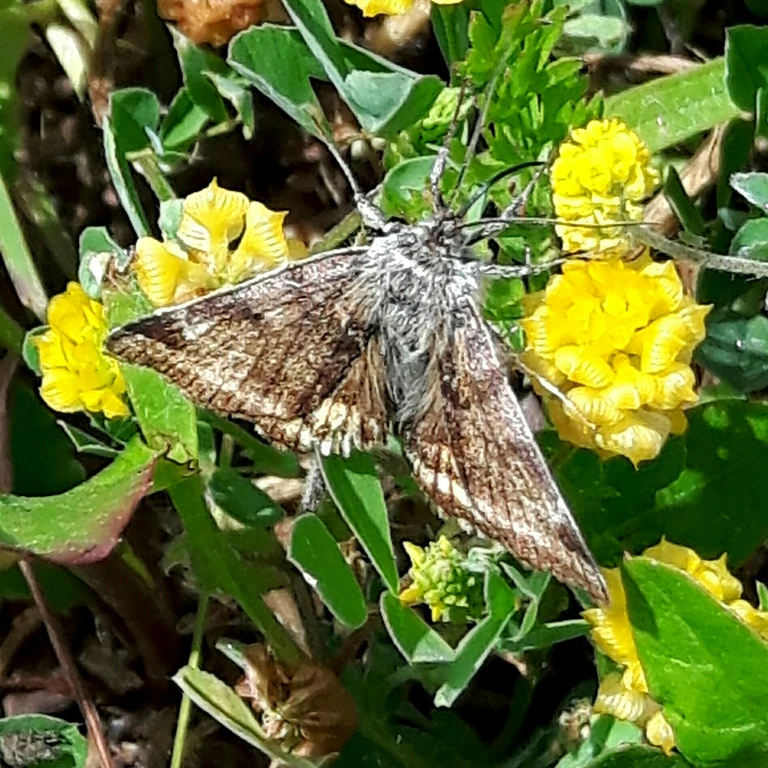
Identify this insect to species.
Euclidia glyphica
